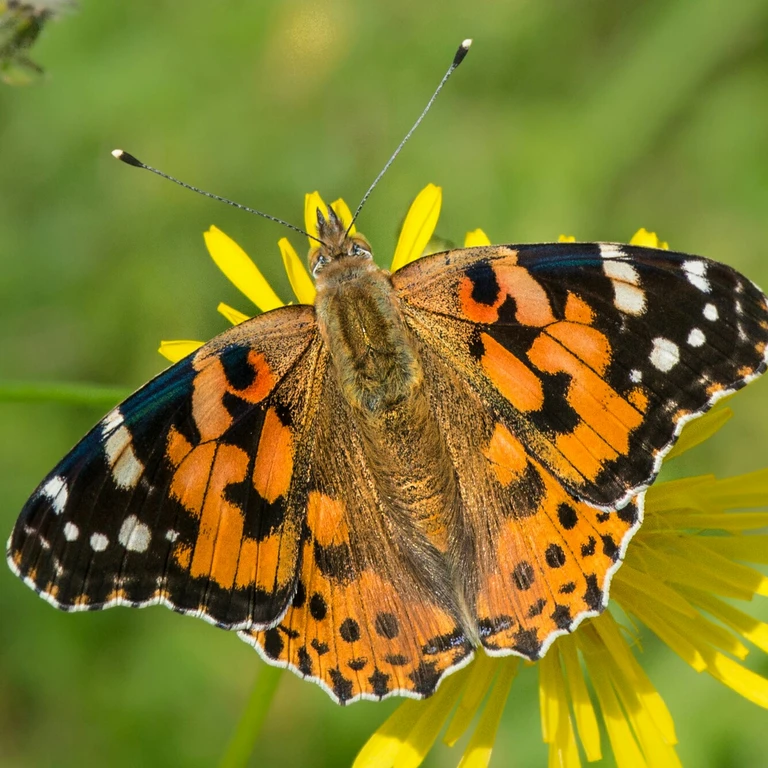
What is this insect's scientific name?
Vanessa cardui
